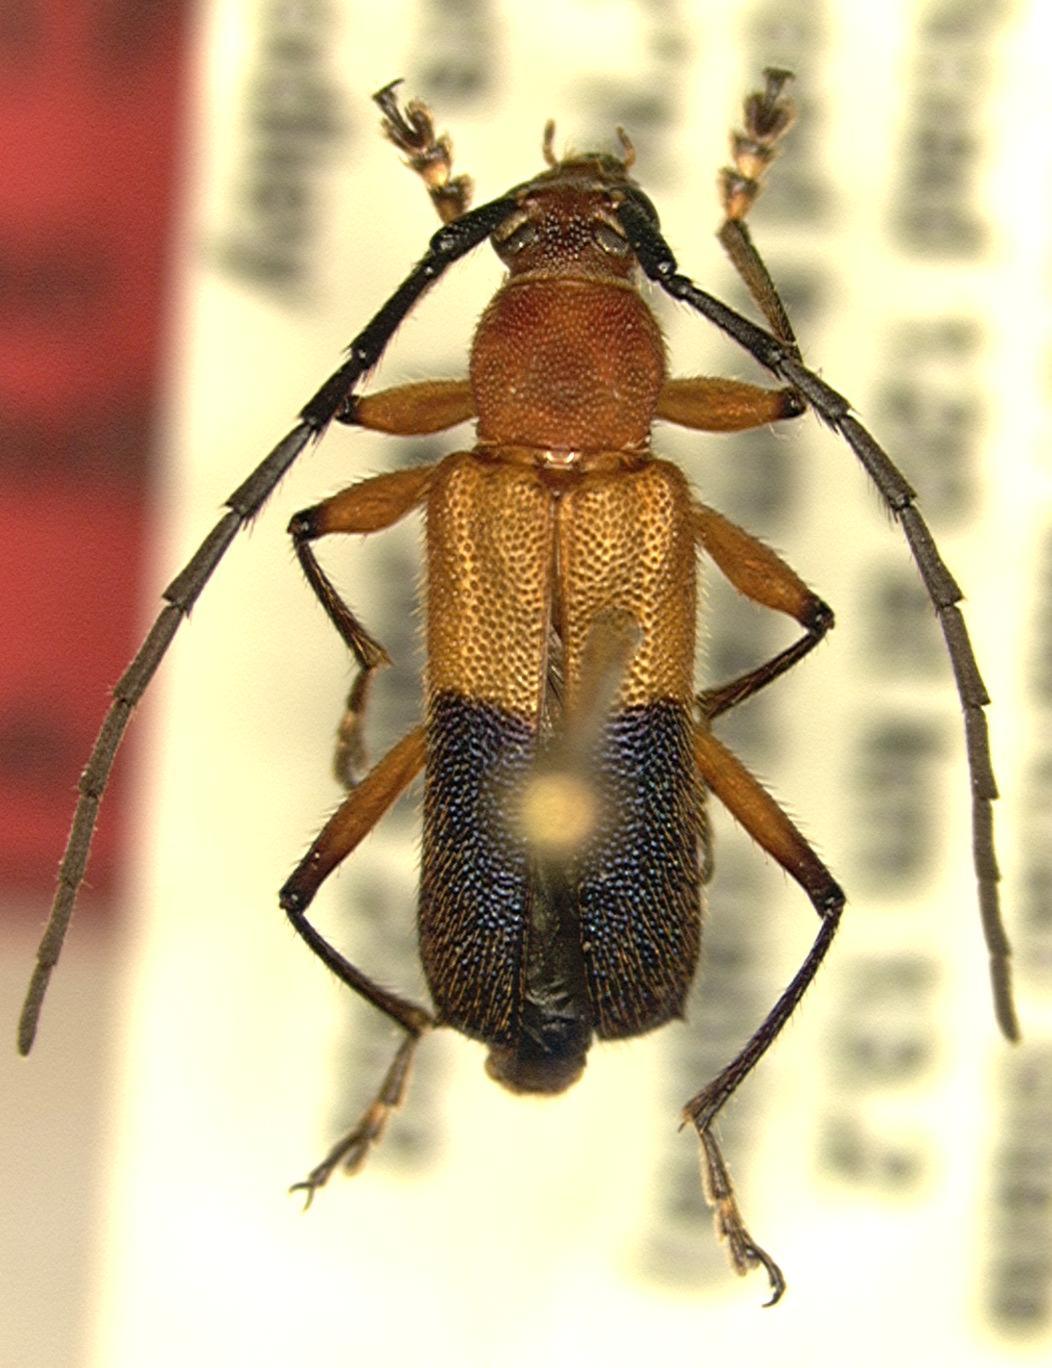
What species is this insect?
Pseudothonalmus woodleyi
